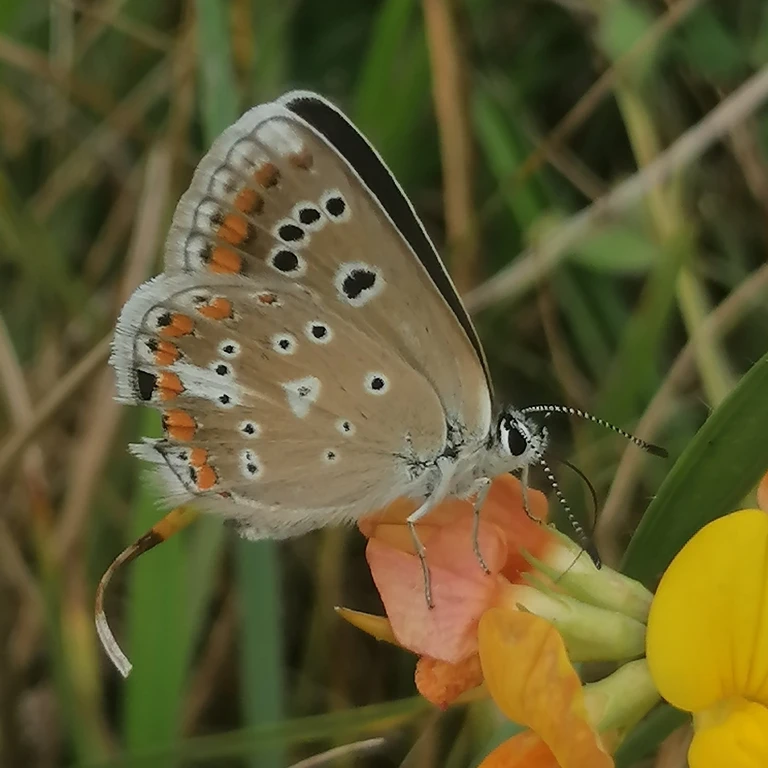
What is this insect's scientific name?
Polyommatus dorylas
